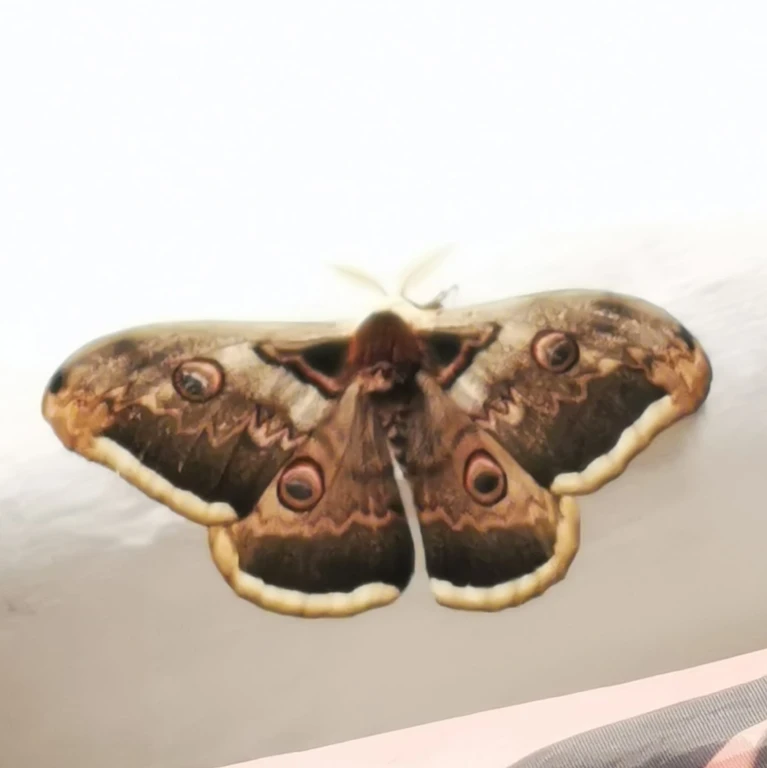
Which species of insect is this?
Saturnia pyri
